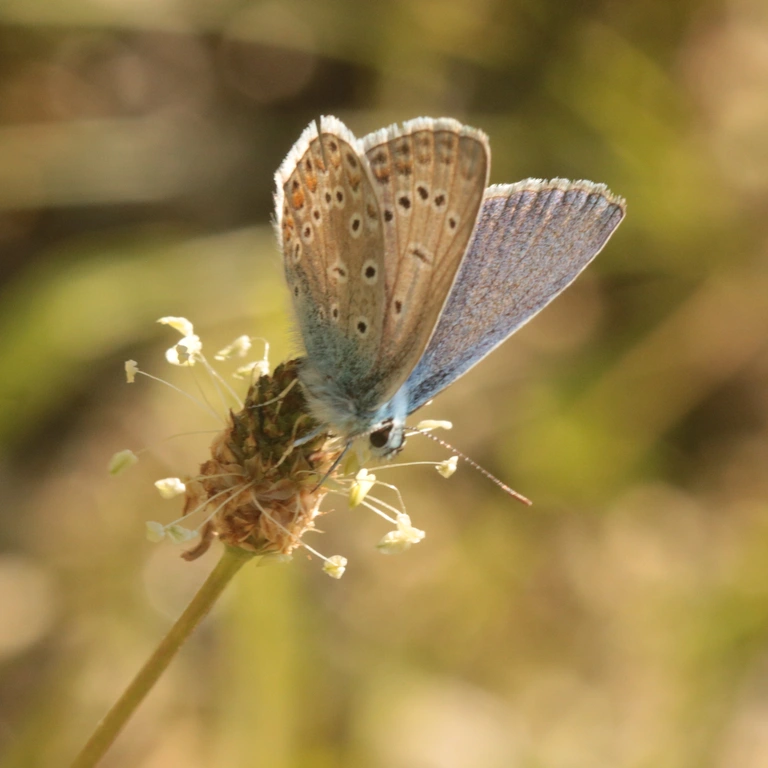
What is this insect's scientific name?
Polyommatus icarus
